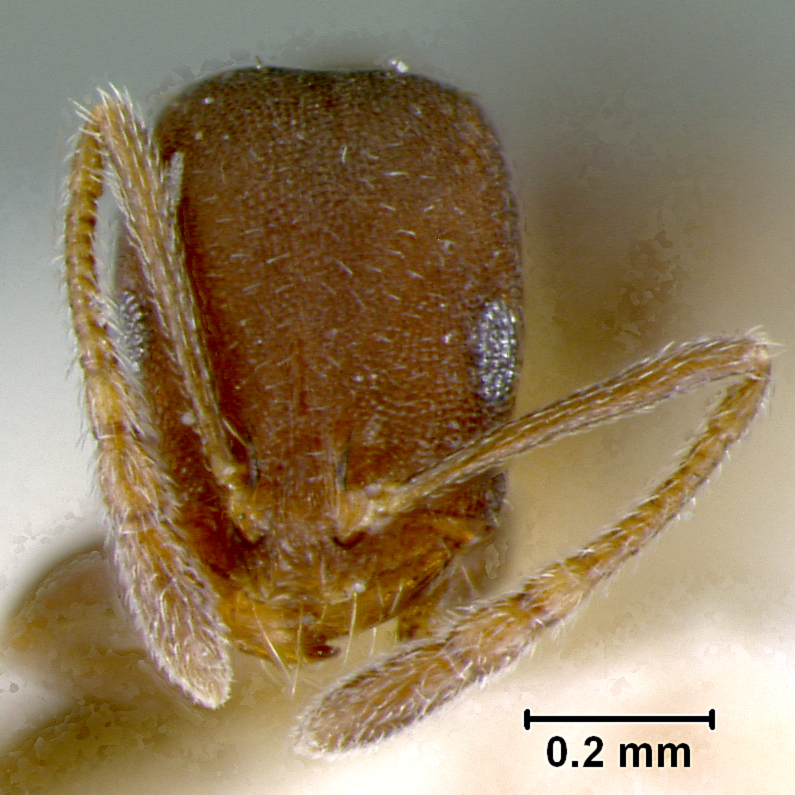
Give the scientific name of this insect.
Monomorium salomonis
